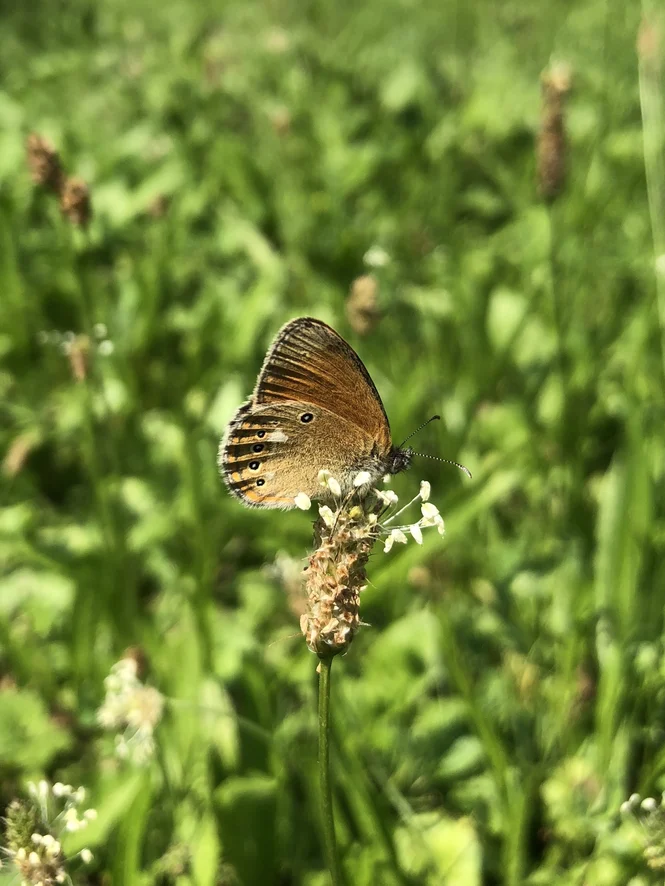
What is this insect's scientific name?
Coenonympha glycerion (also Coenonympha iphis)
